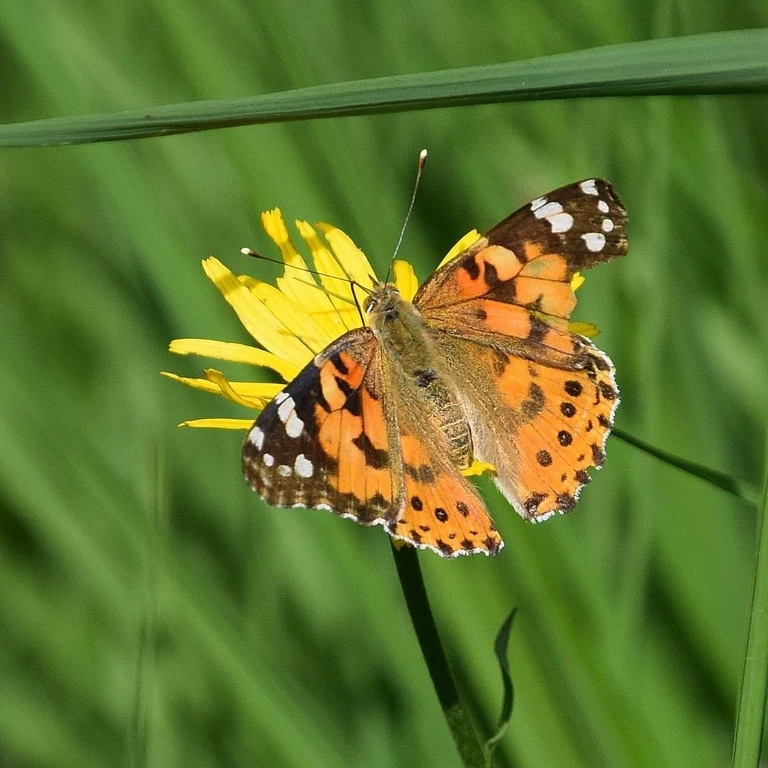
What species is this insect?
Vanessa cardui
